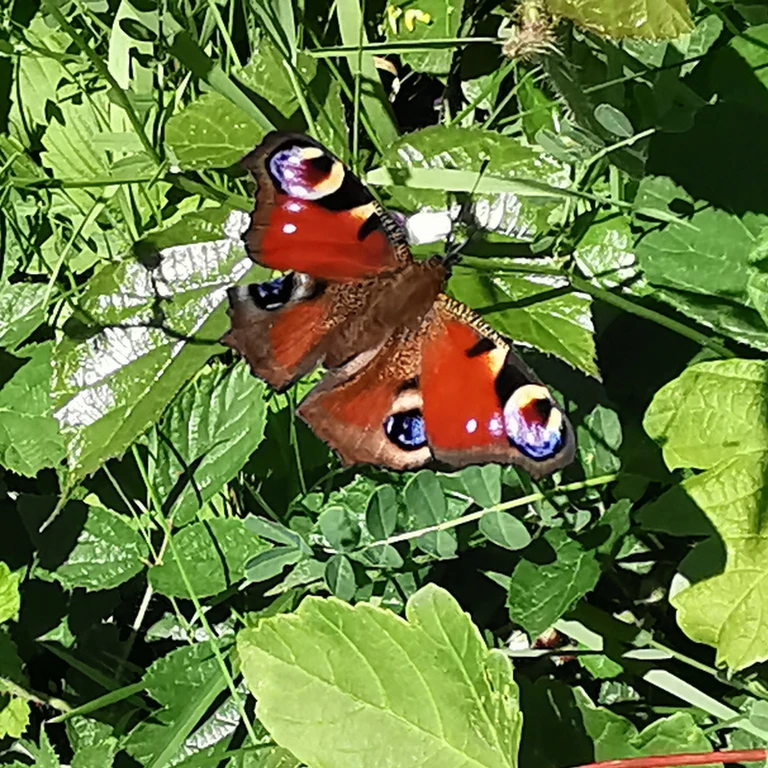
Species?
Aglais io
